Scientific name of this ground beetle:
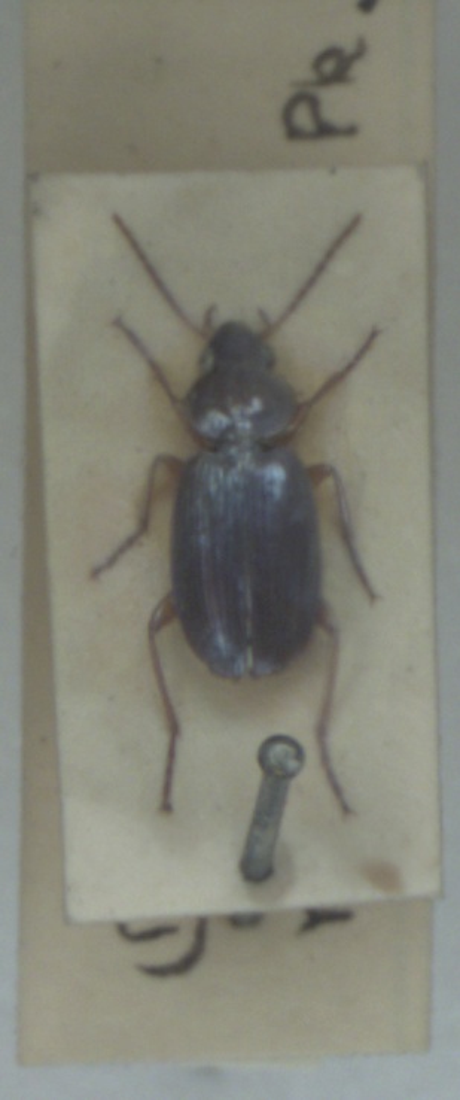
Olisthopus rotundatus
